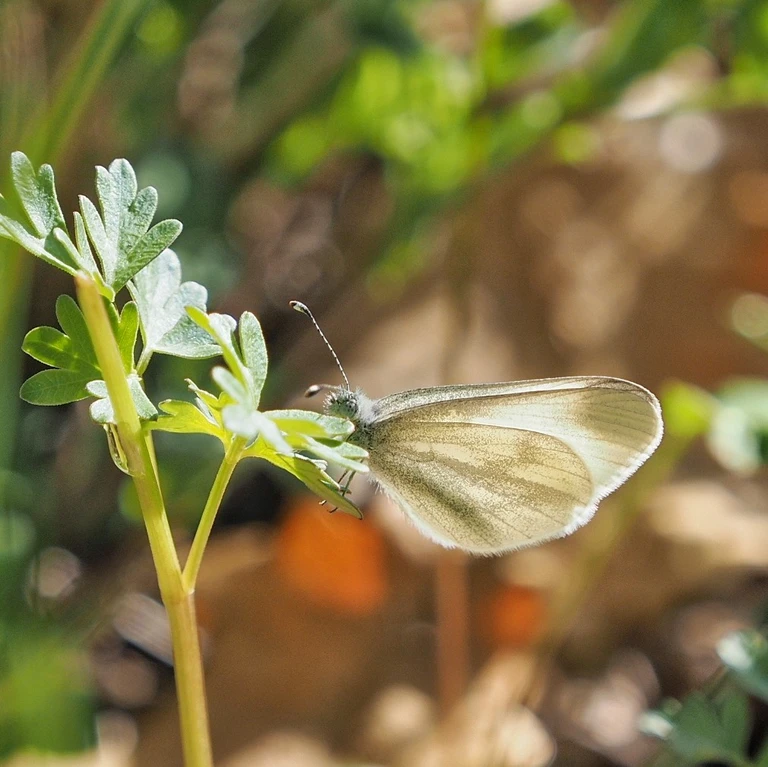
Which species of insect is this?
Leptidea sinapis/juvernica
